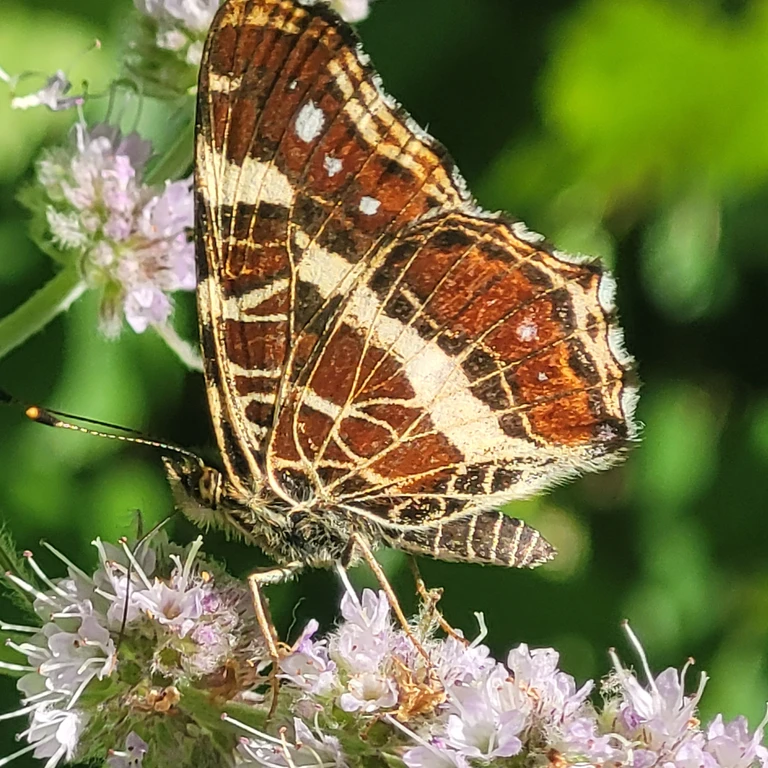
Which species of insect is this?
Araschnia levana
